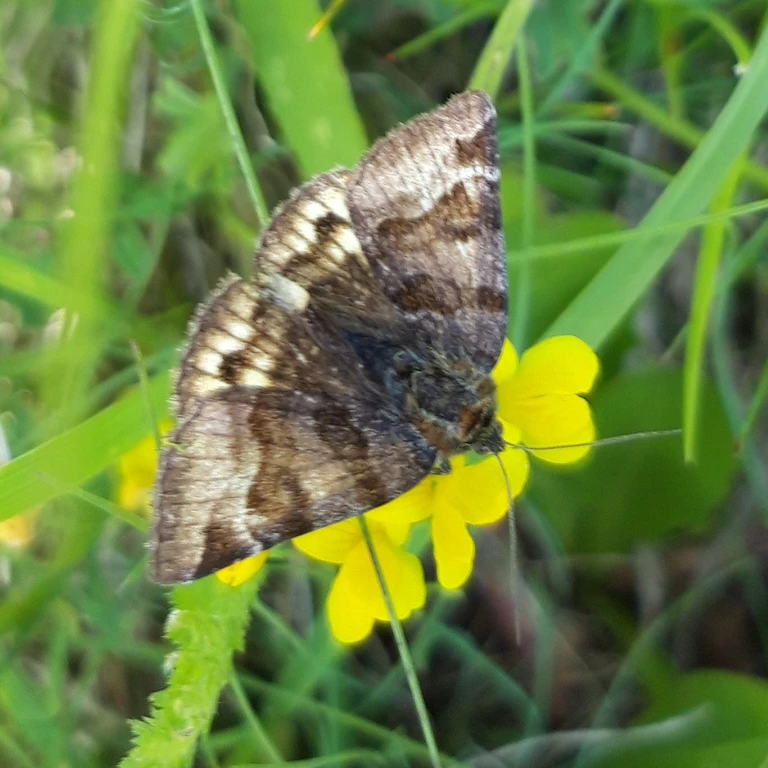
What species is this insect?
Euclidia glyphica
